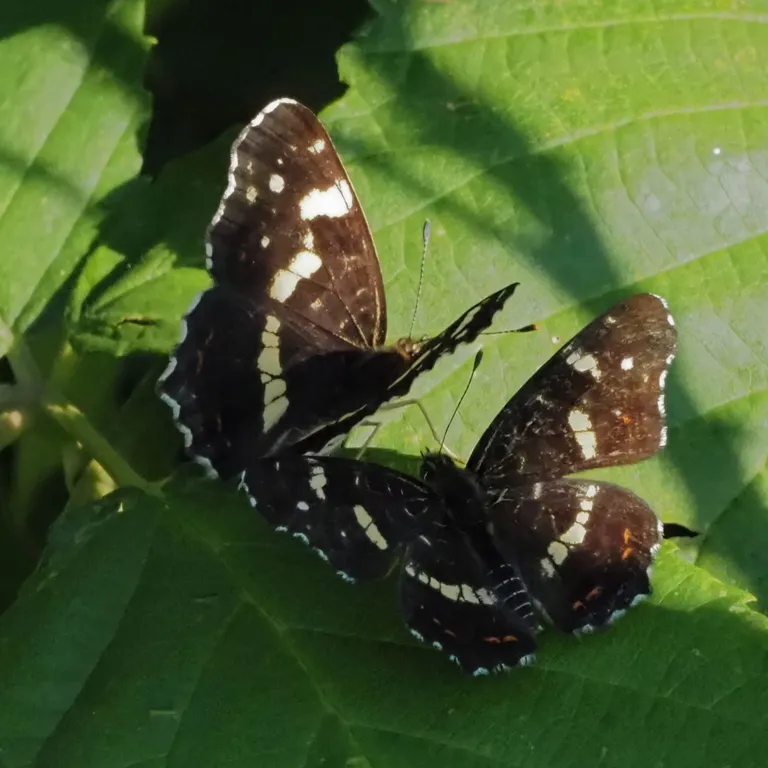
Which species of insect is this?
Araschnia levana
